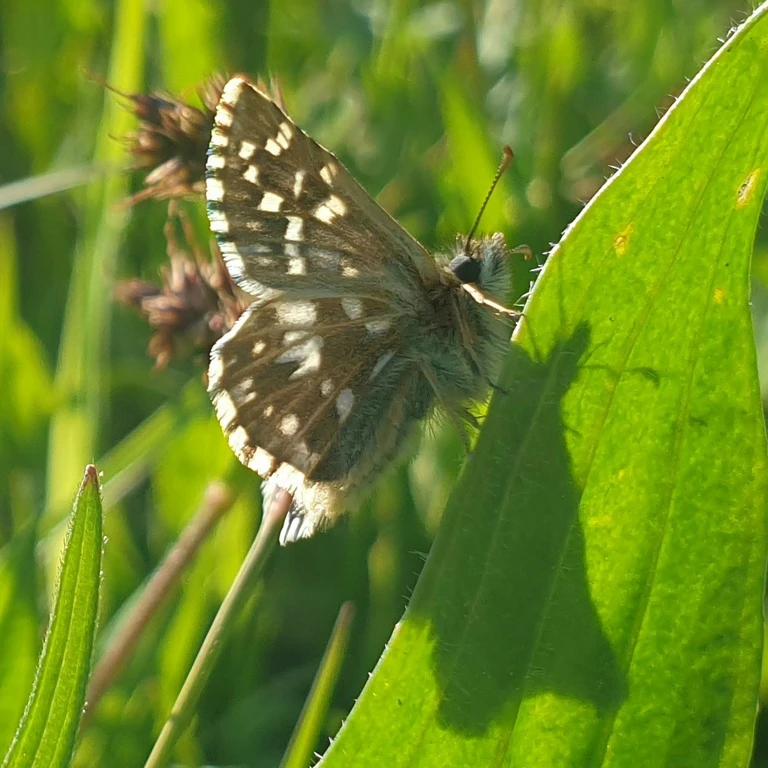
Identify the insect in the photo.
Pyrgus malvae
